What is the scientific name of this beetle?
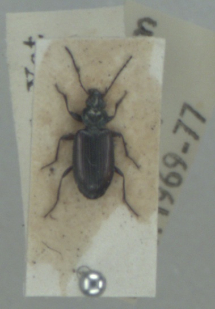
Bembidion prasinum
